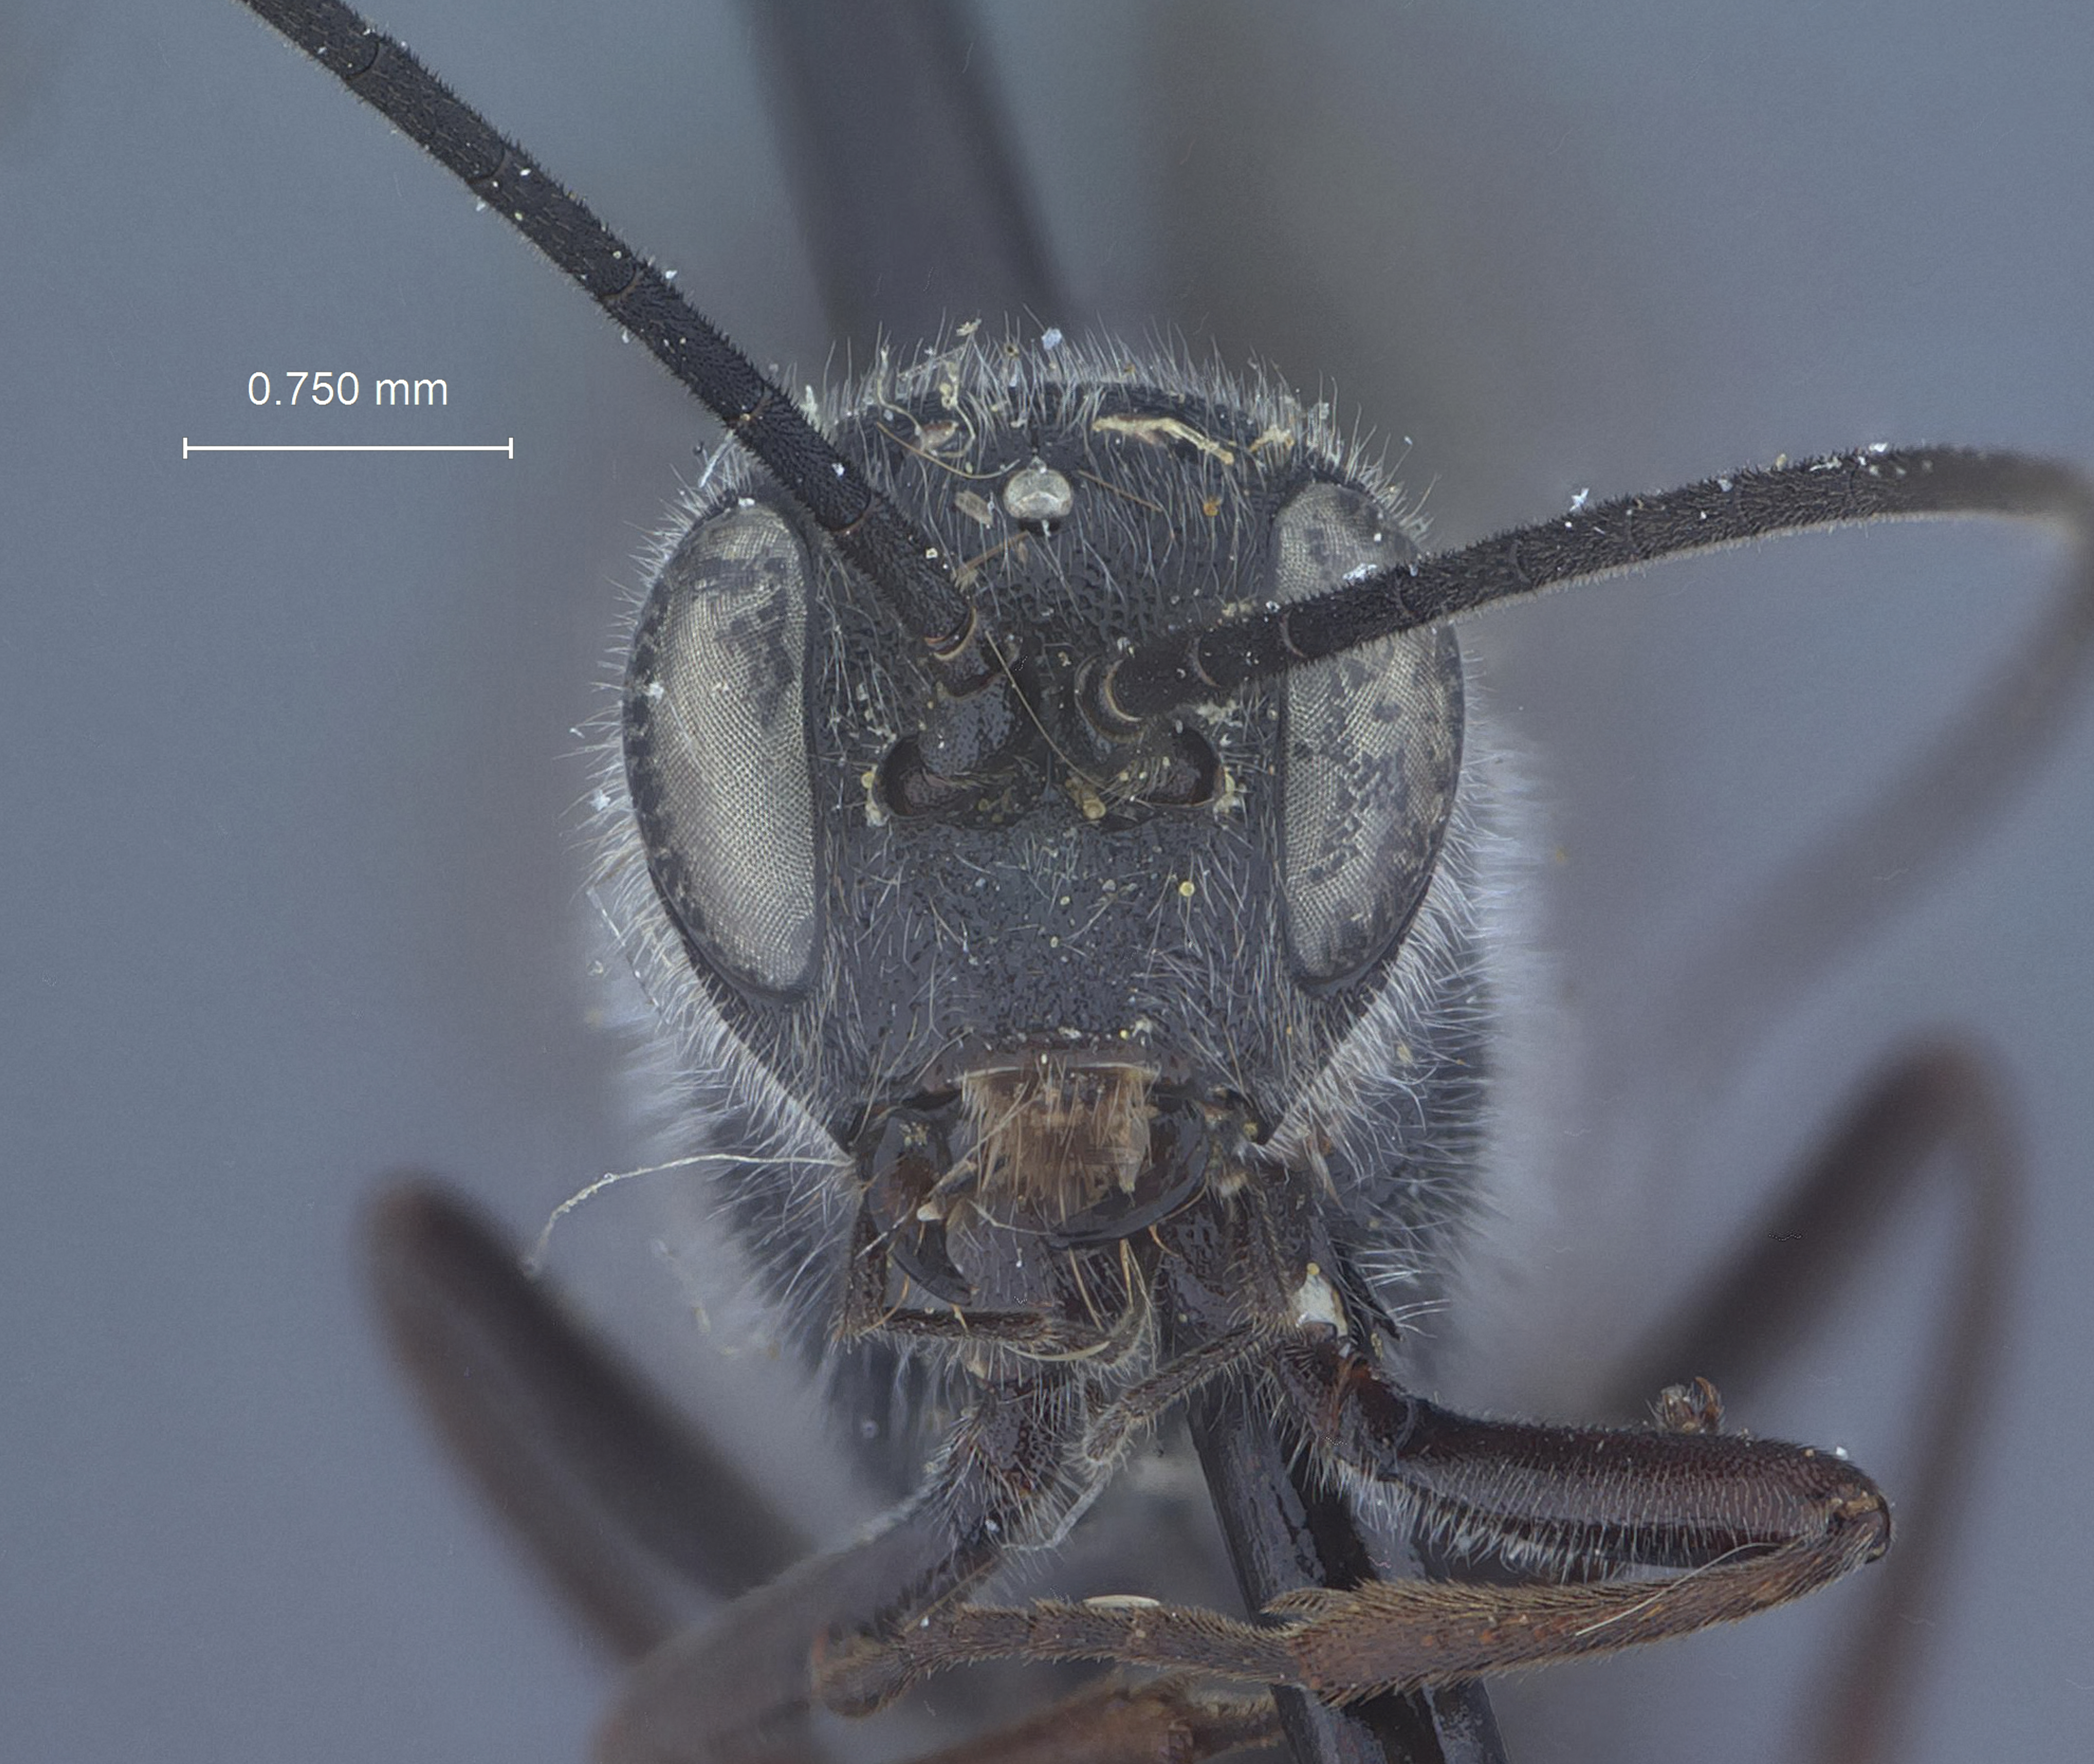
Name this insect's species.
Xorides boharti
